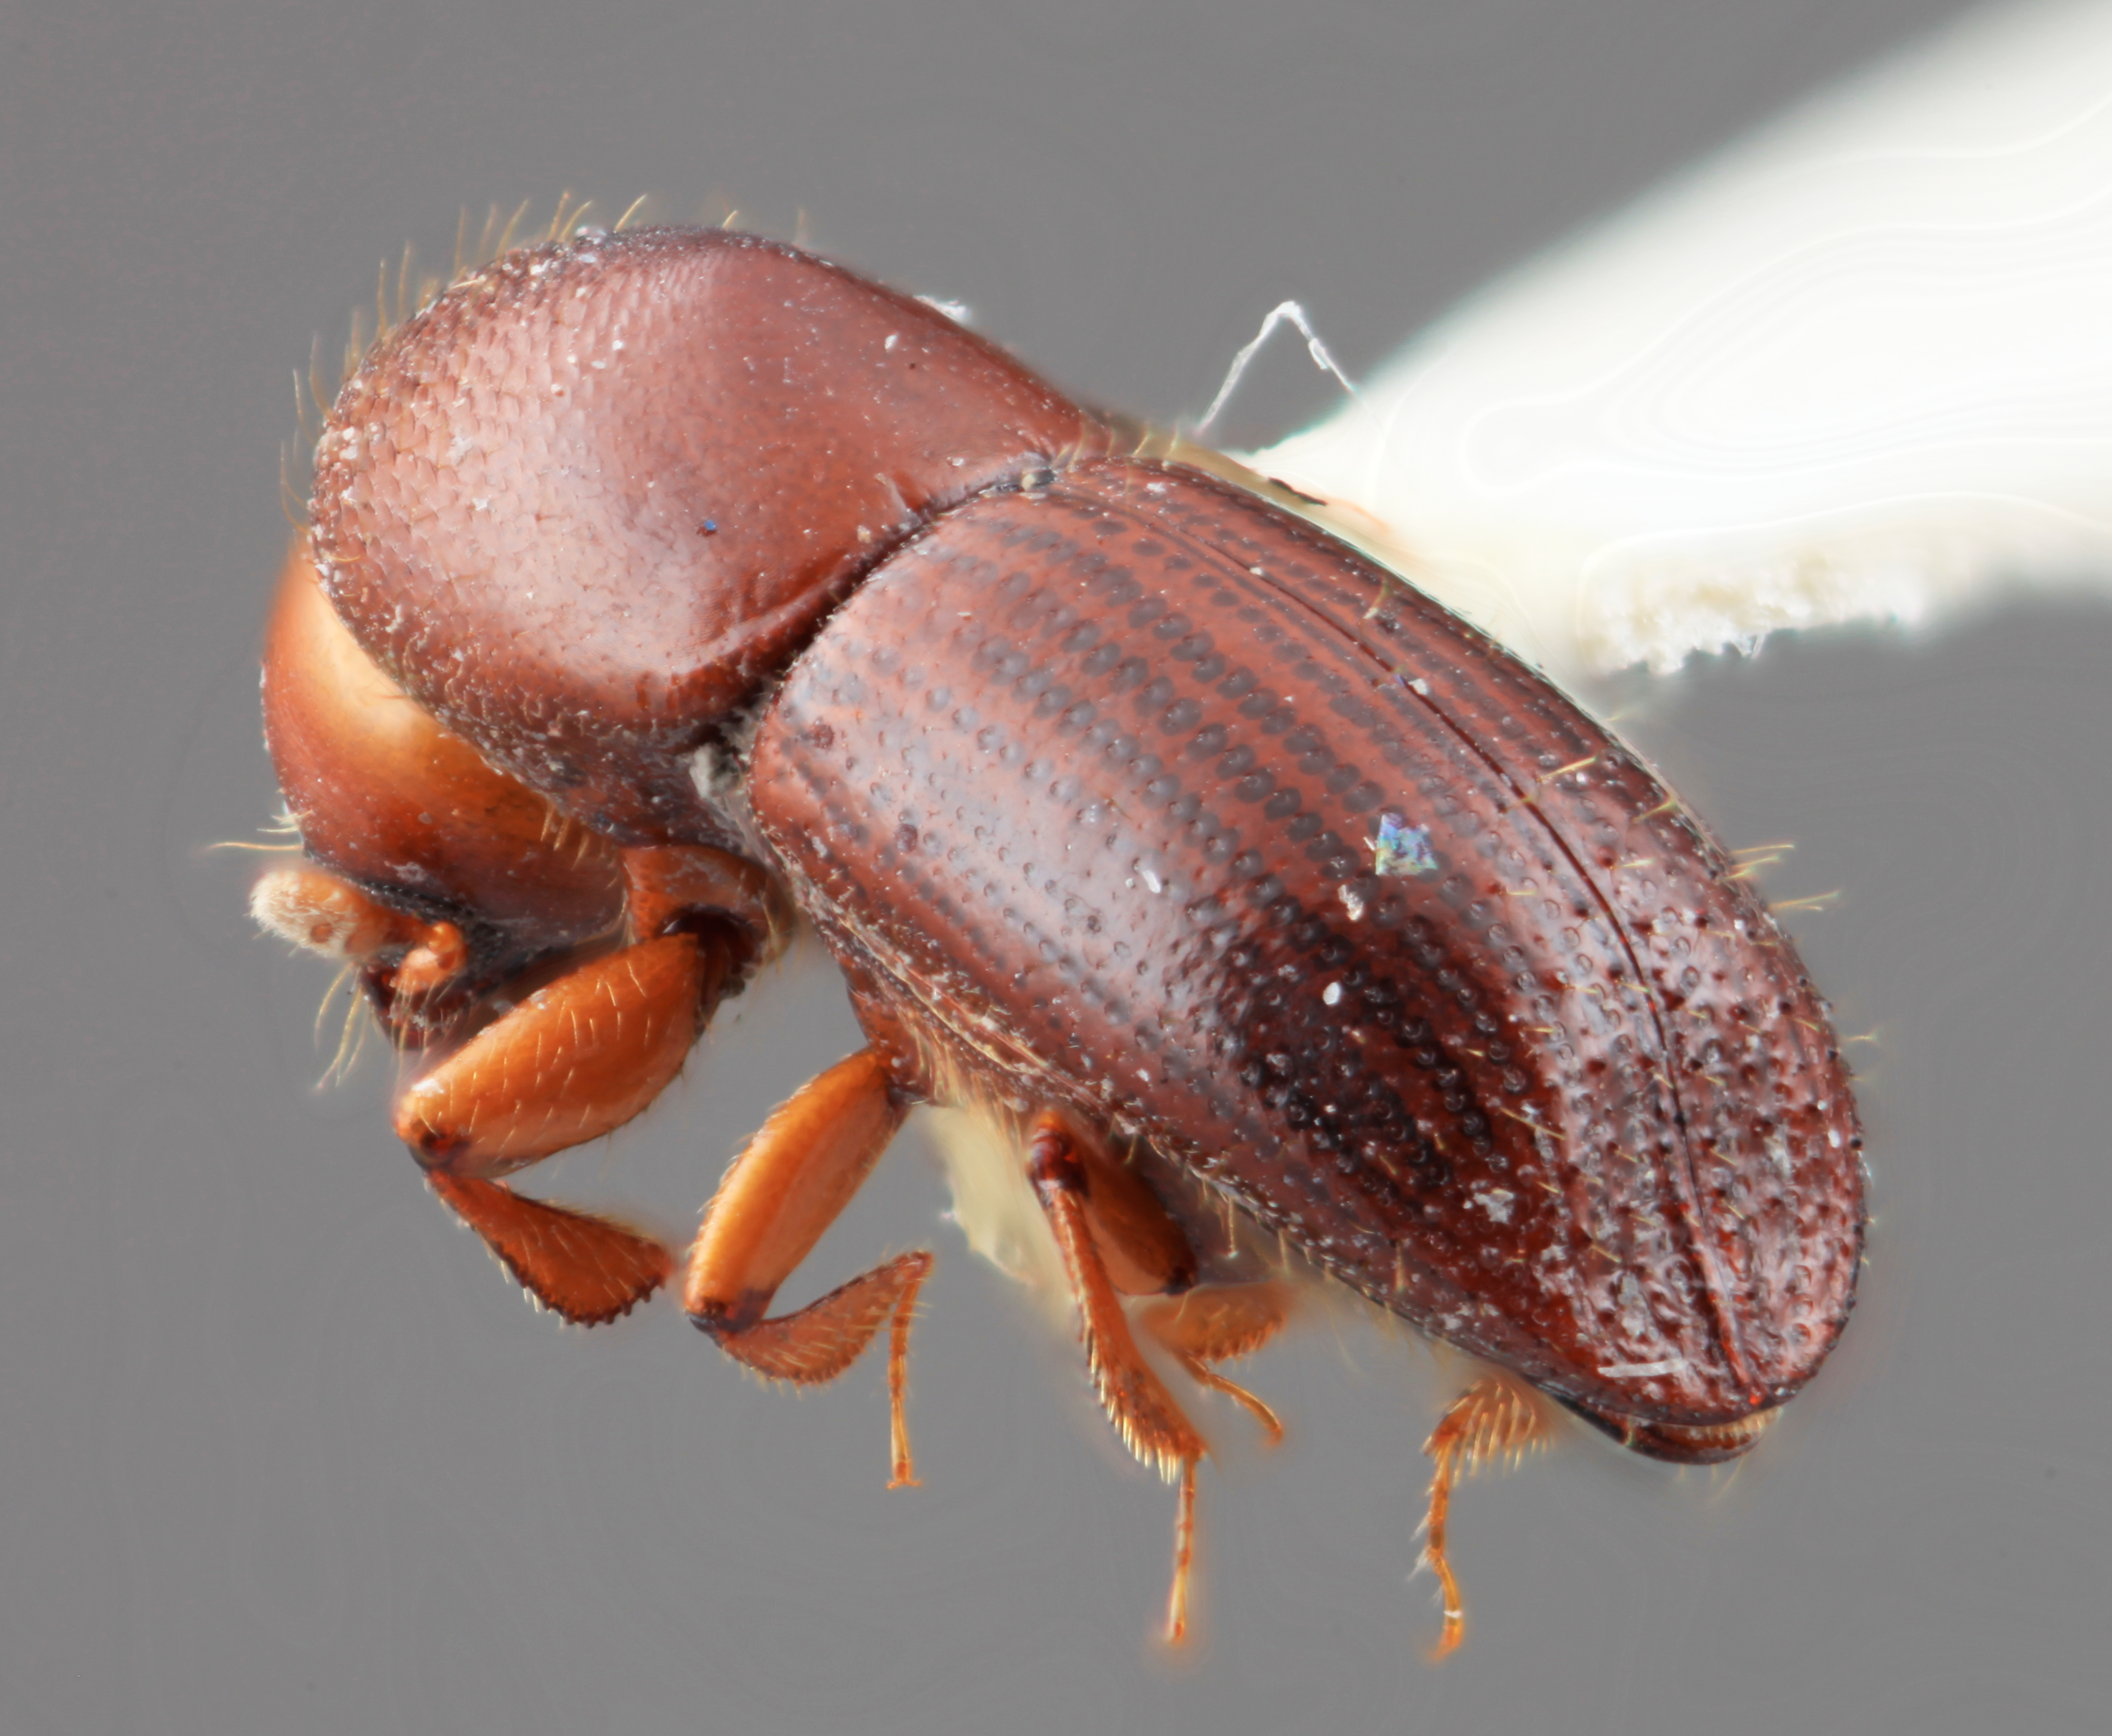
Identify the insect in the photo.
Xyleborus vismiae
